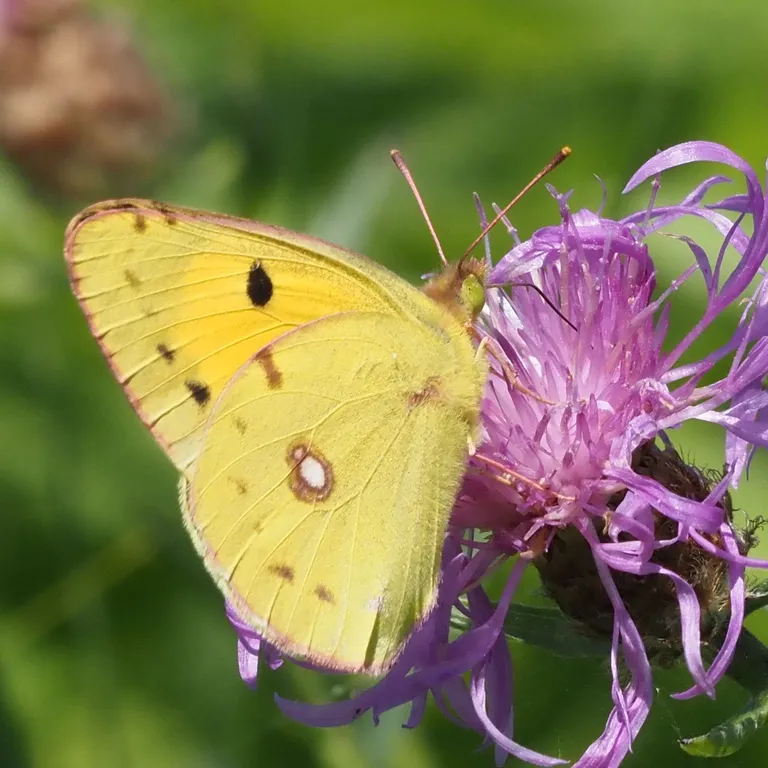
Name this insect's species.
Colias croceus
